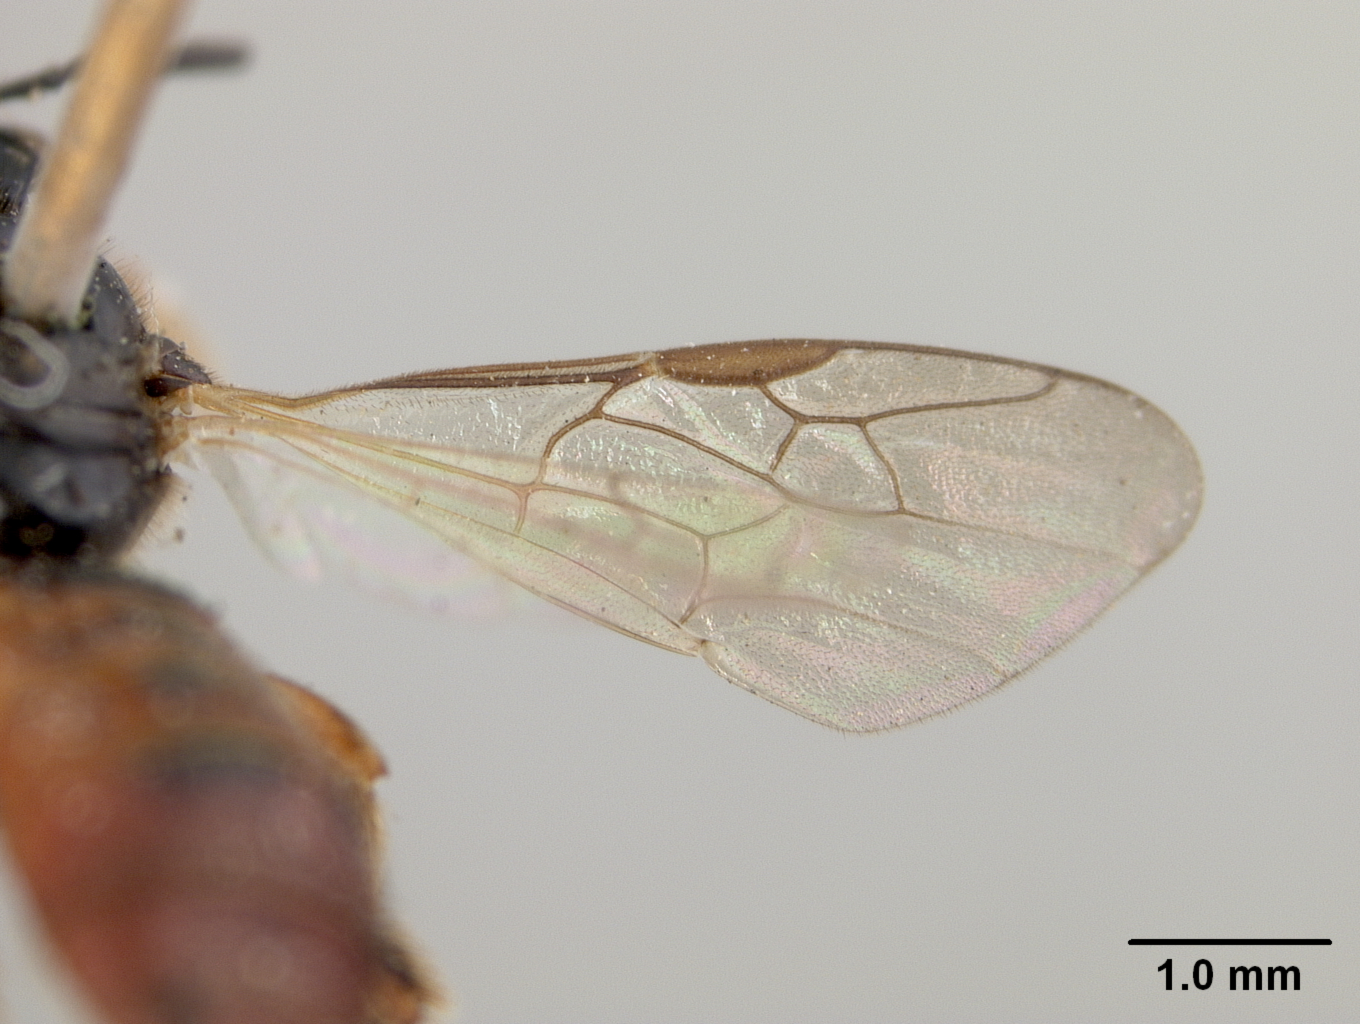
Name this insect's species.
Exoneura angophorae
